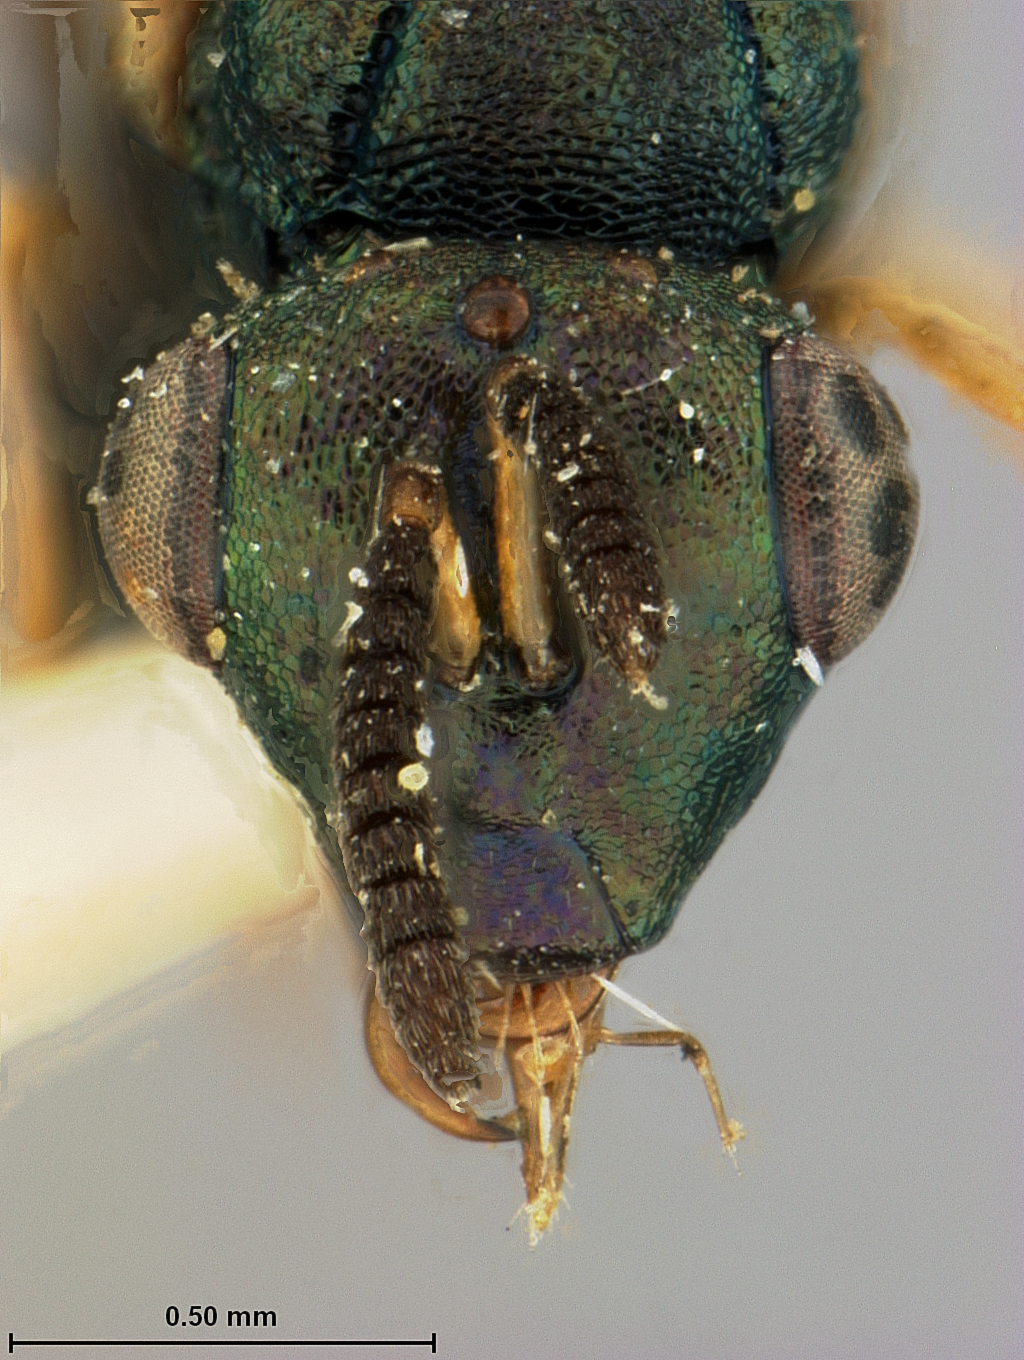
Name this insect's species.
Orasema occidentalis
